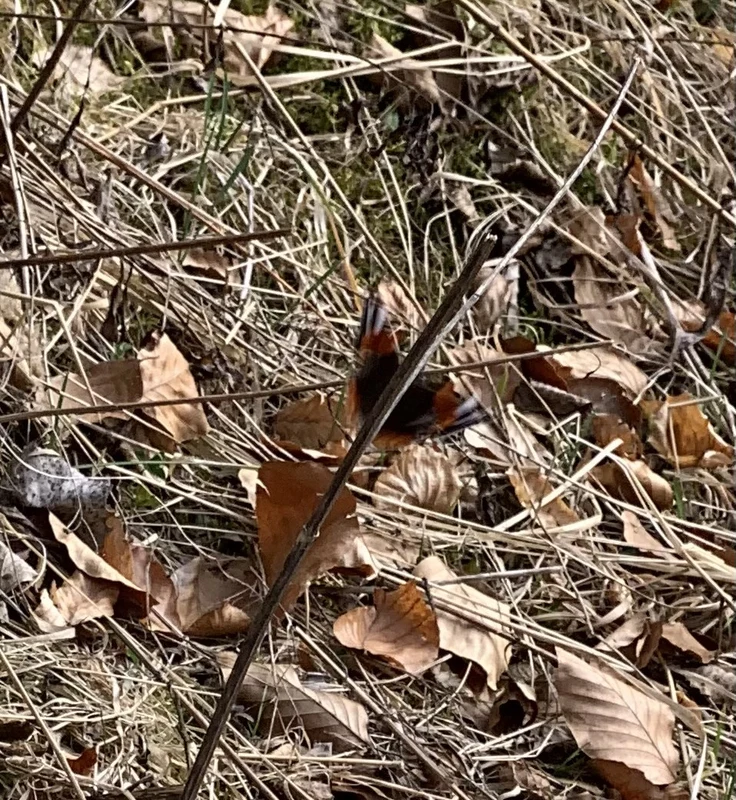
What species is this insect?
Vanessa atalanta
